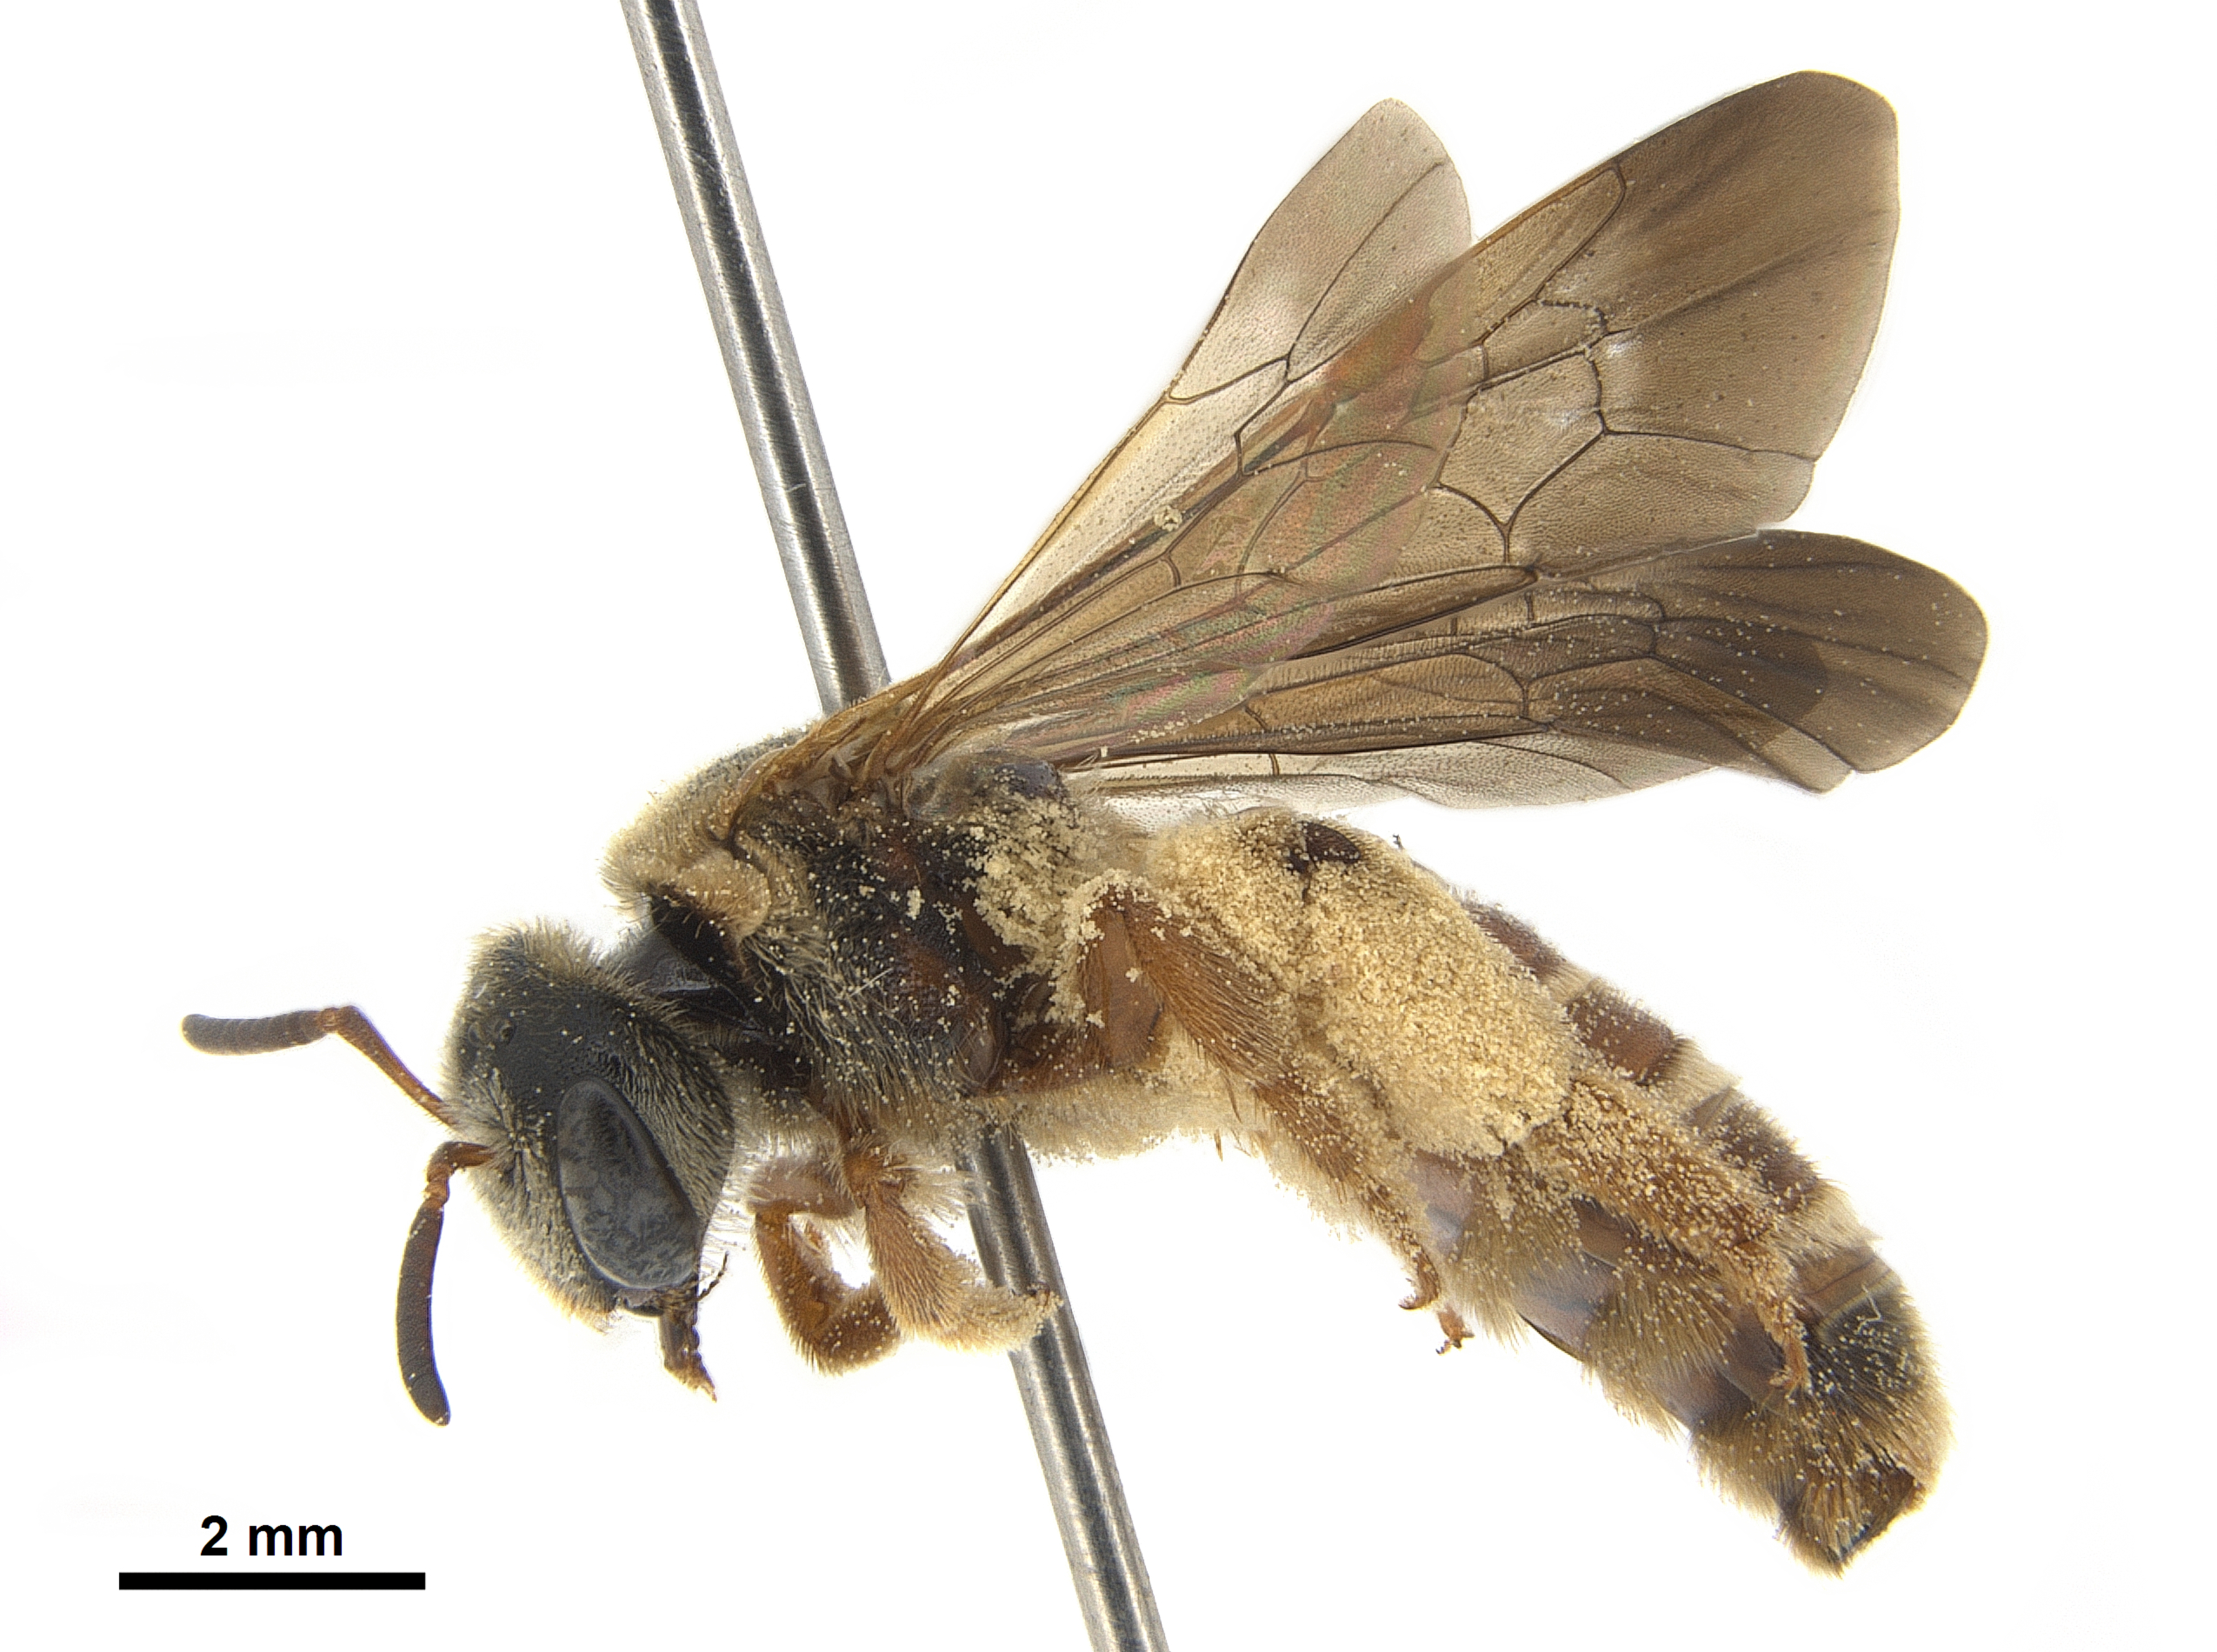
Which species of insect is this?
Dieunomia nevadensis
